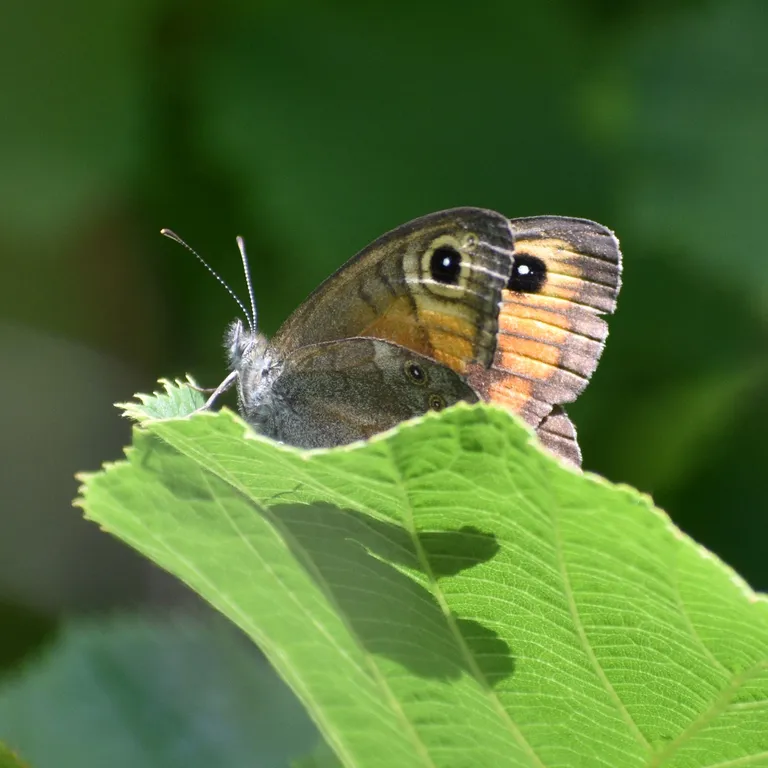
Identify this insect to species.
Lasiommata maera (also Pararge maera)
